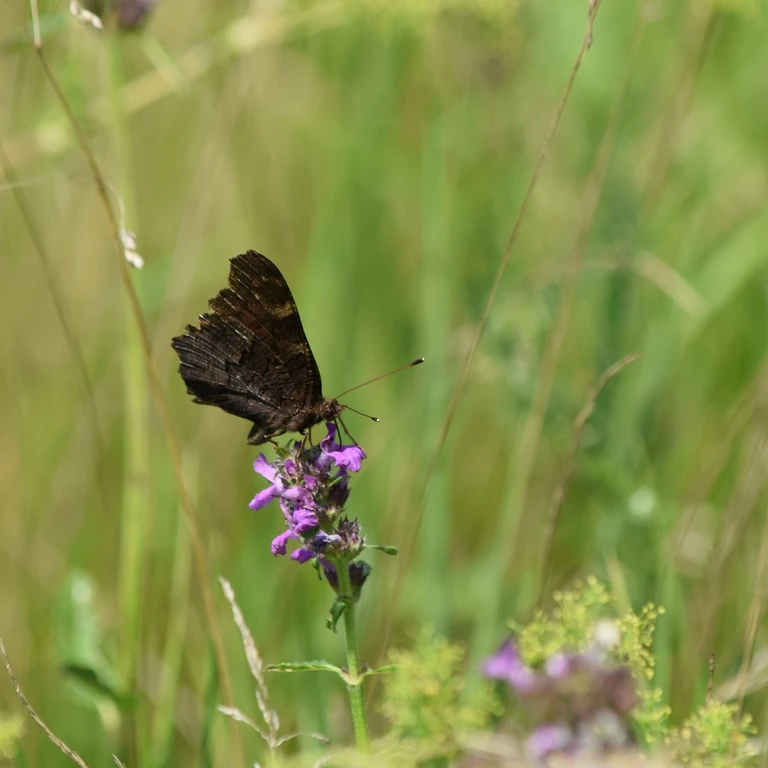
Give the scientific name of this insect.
Aglais io
